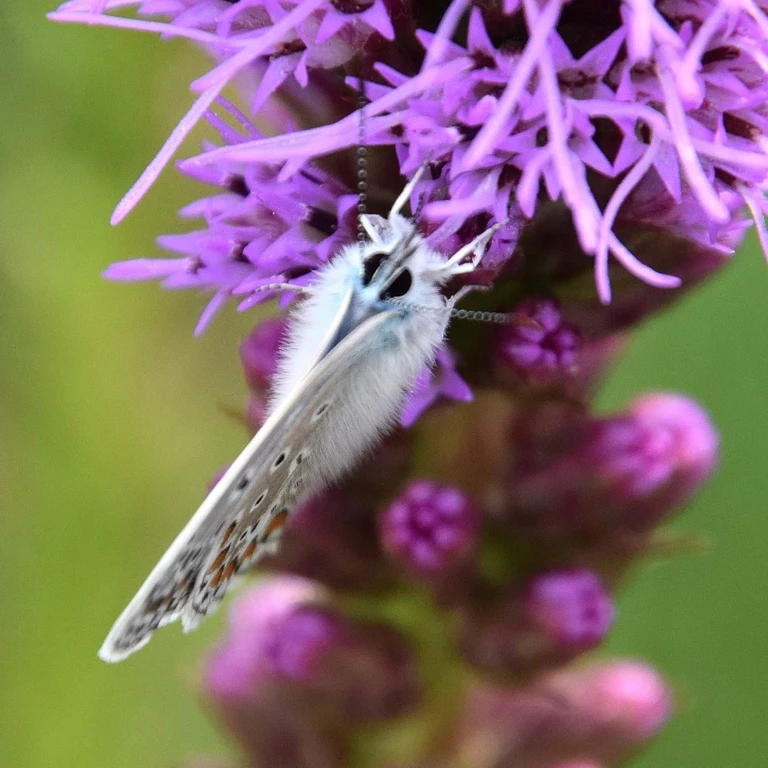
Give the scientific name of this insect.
Polyommatus icarus
